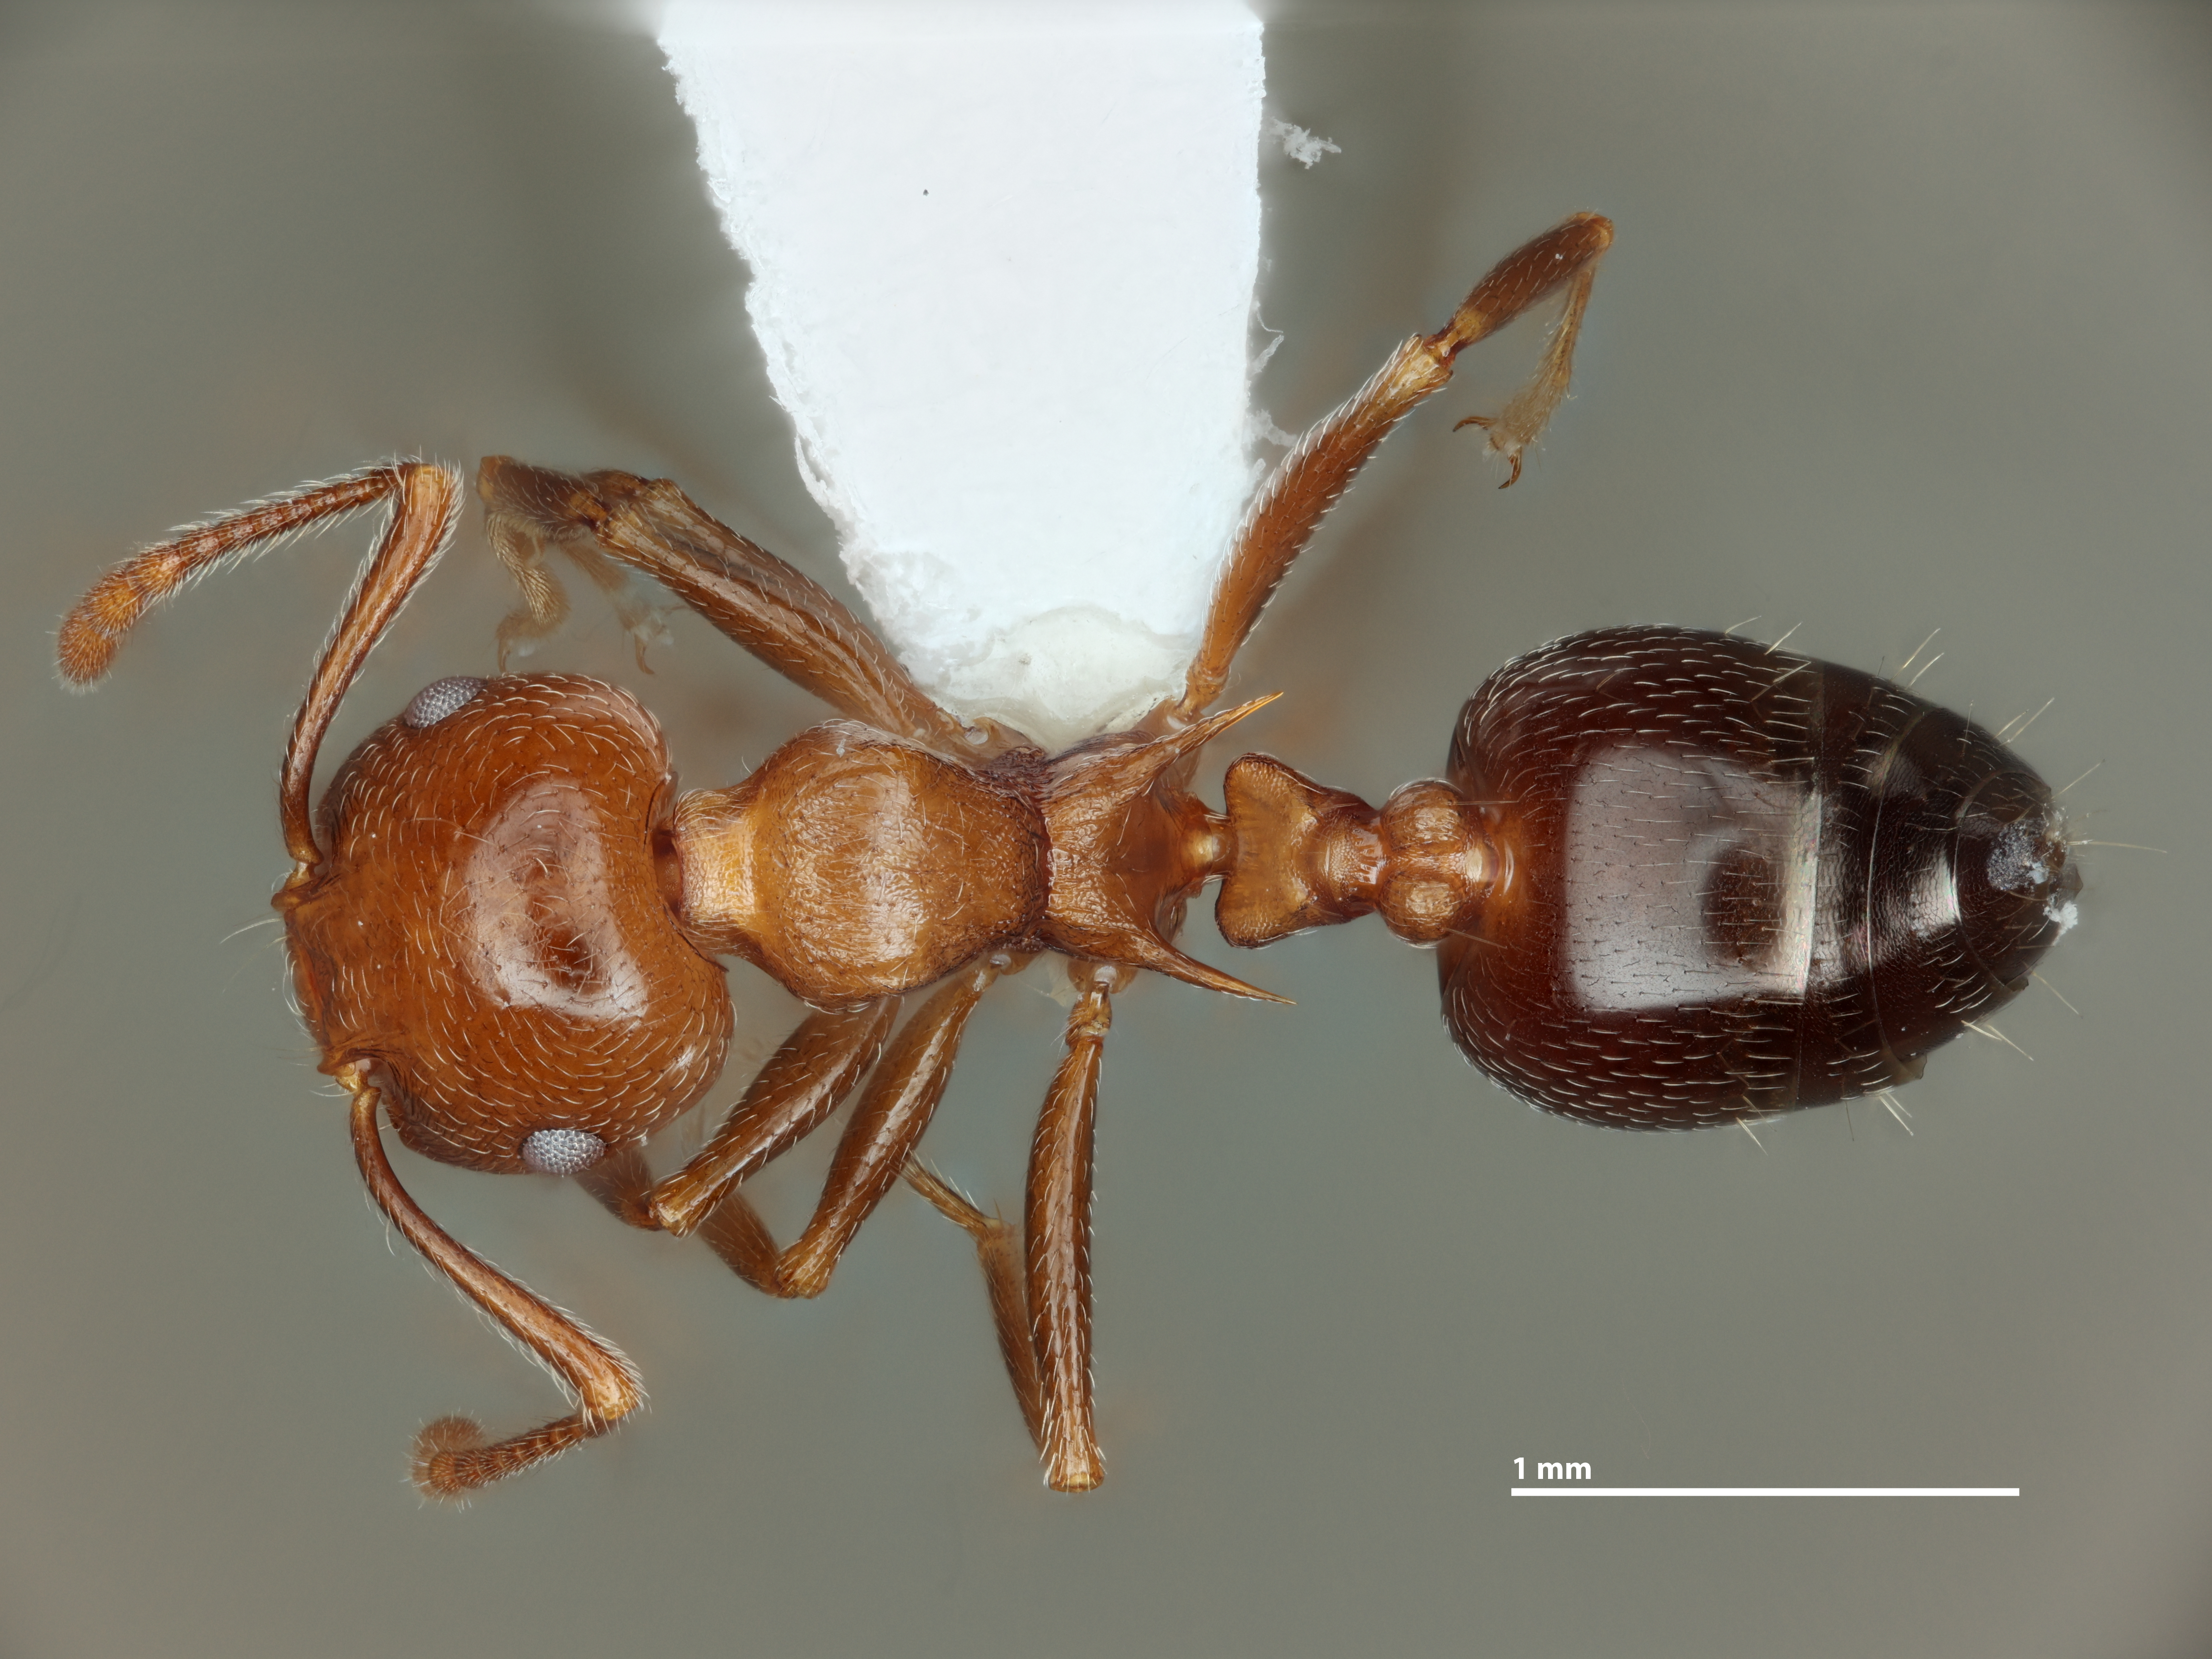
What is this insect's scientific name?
Crematogaster parapilosa
